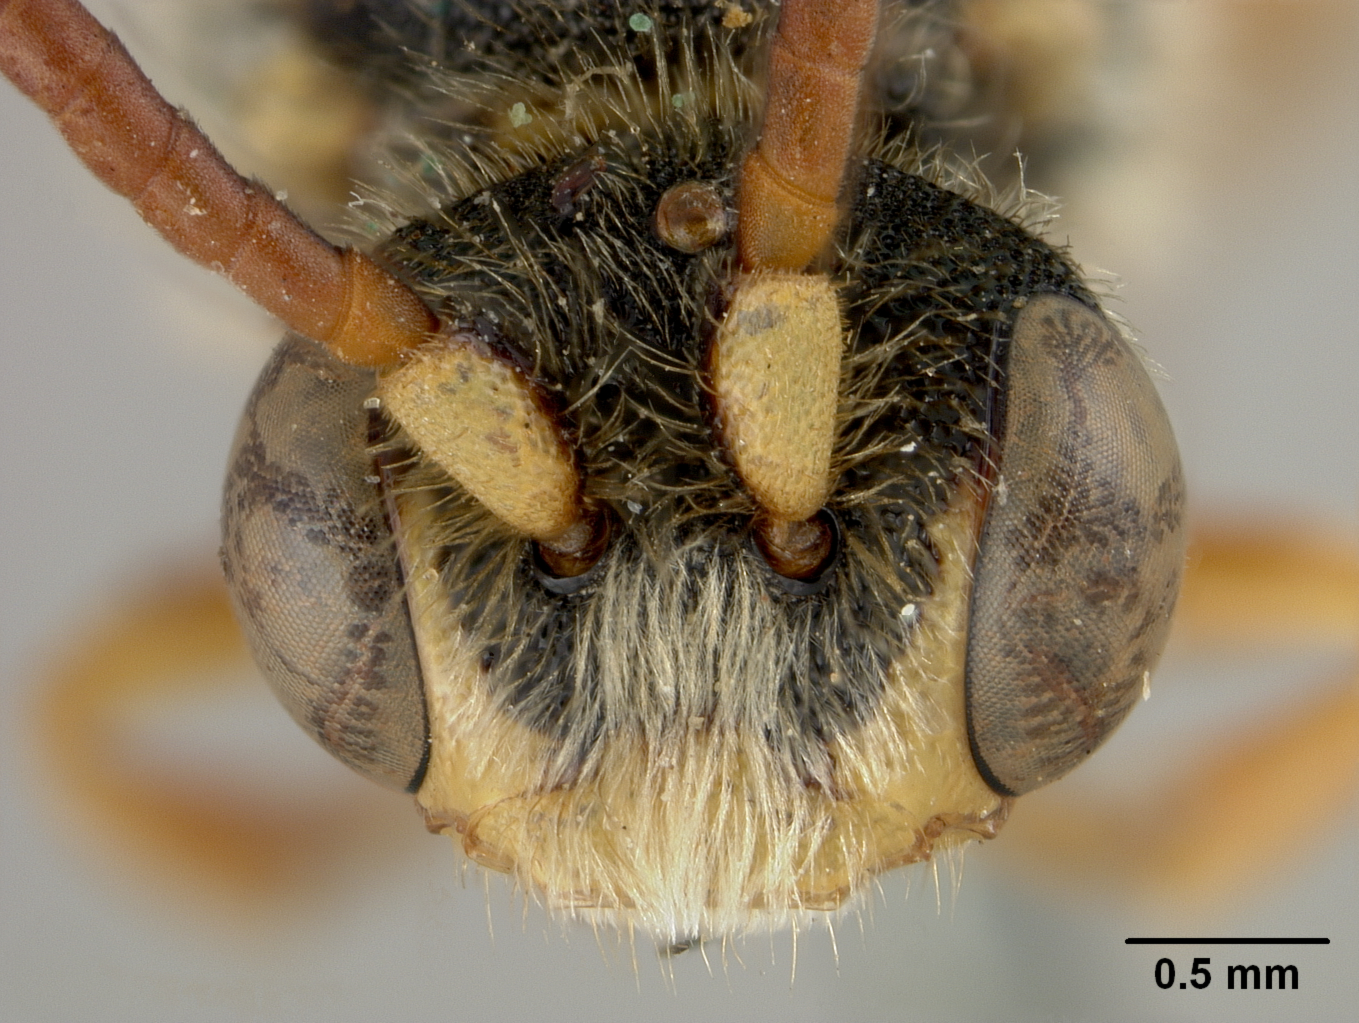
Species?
Nomada coquilletti
